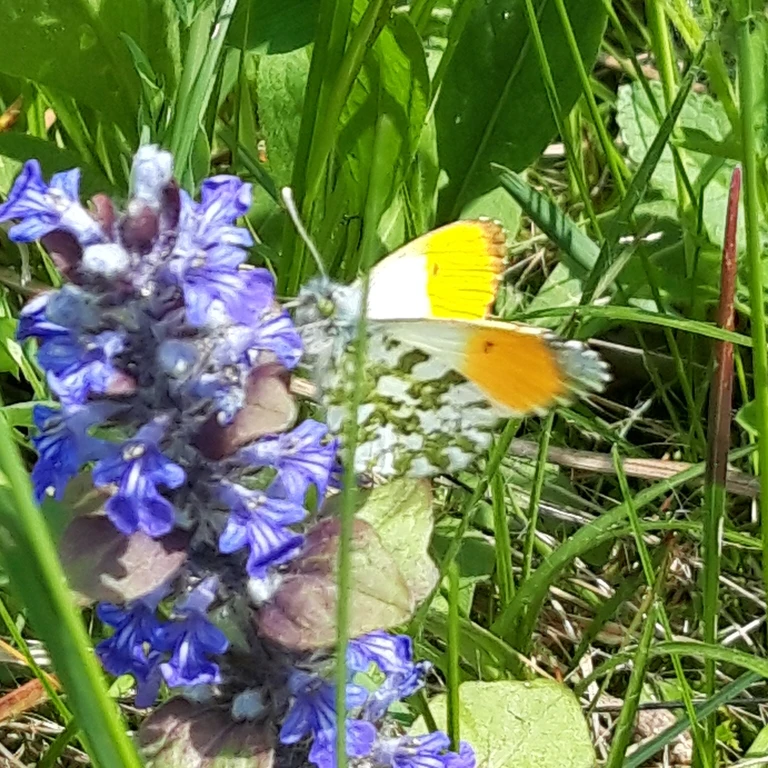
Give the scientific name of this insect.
Anthocharis cardamines
